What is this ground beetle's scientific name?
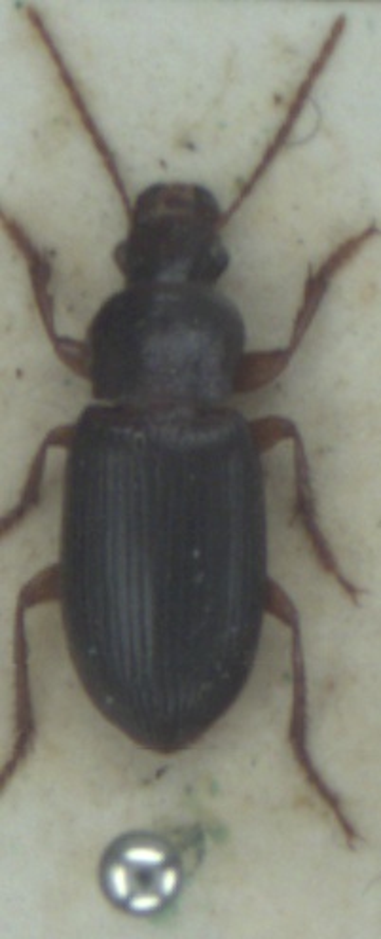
Ophonus puncticeps
